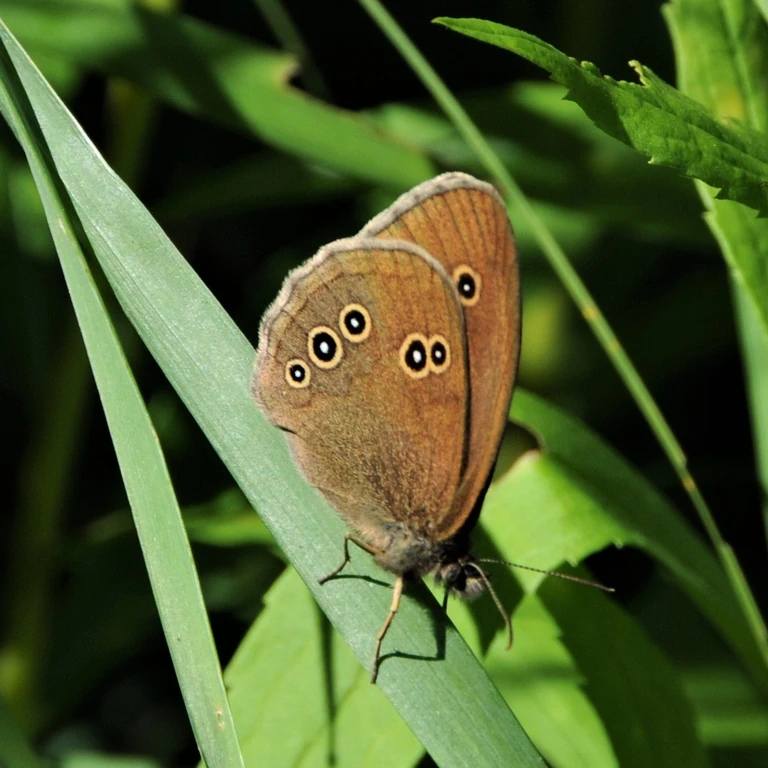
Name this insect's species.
Aphantopus hyperantus
